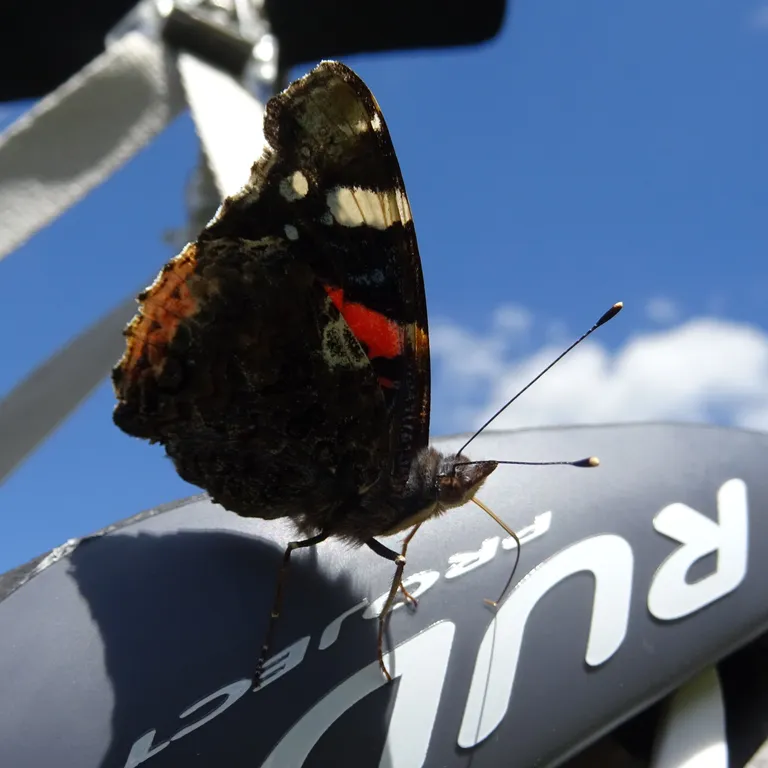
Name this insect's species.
Vanessa atalanta
